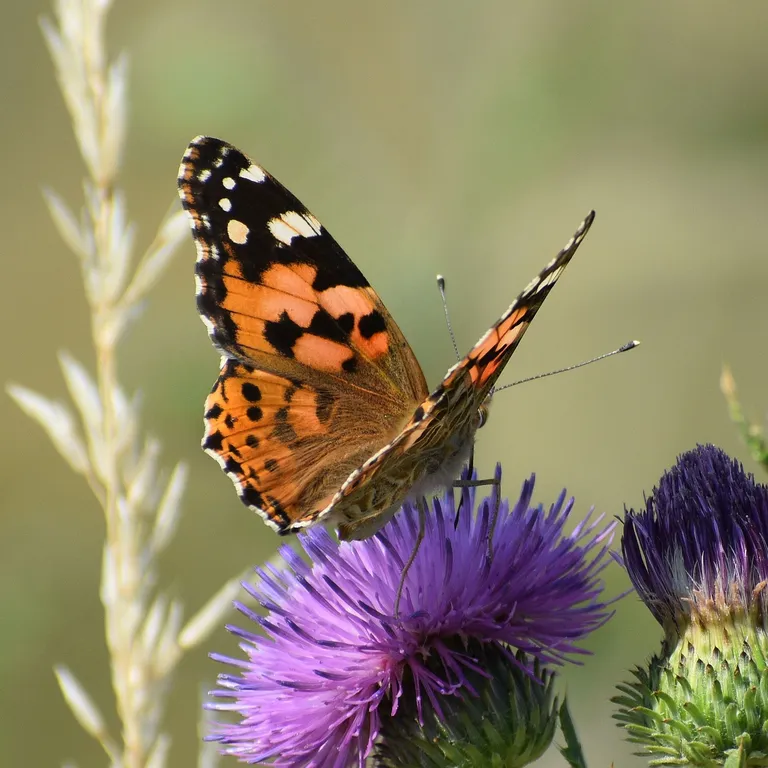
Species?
Vanessa cardui
